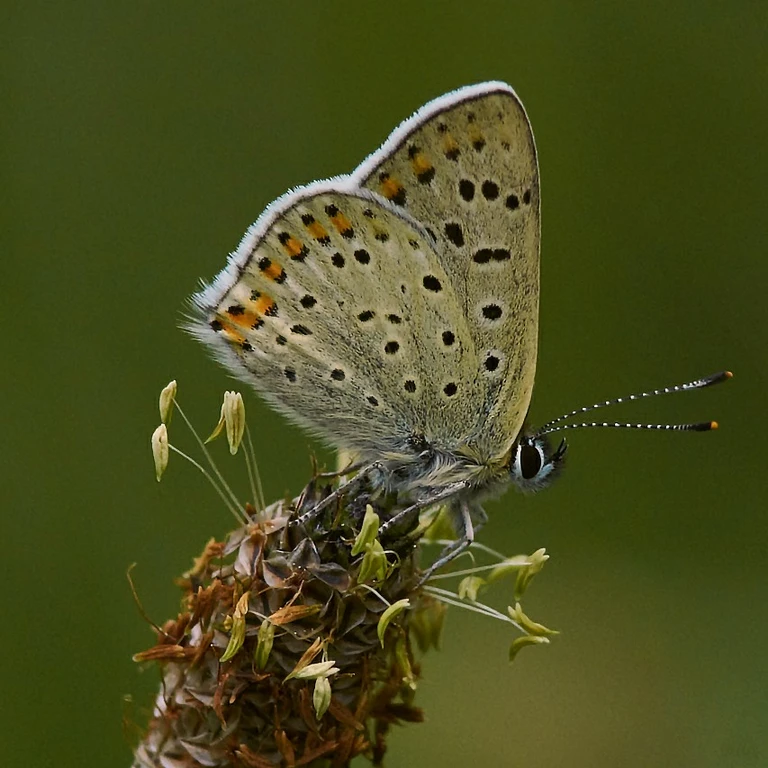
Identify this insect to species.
Lycaena tityrus (also Loweia tityrus)
